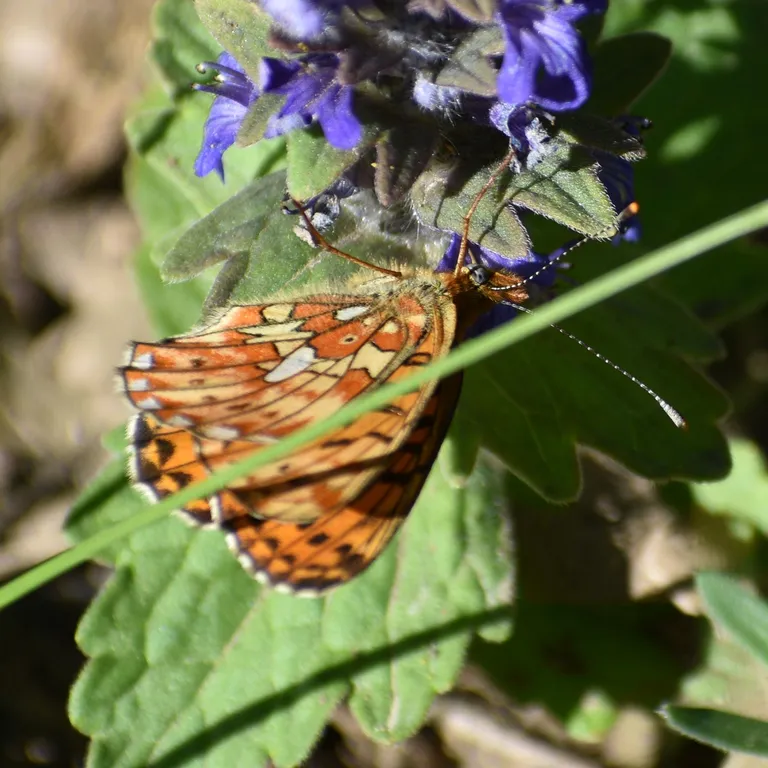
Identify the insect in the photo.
Boloria euphrosyne (also Clossiana euphrosyne)
